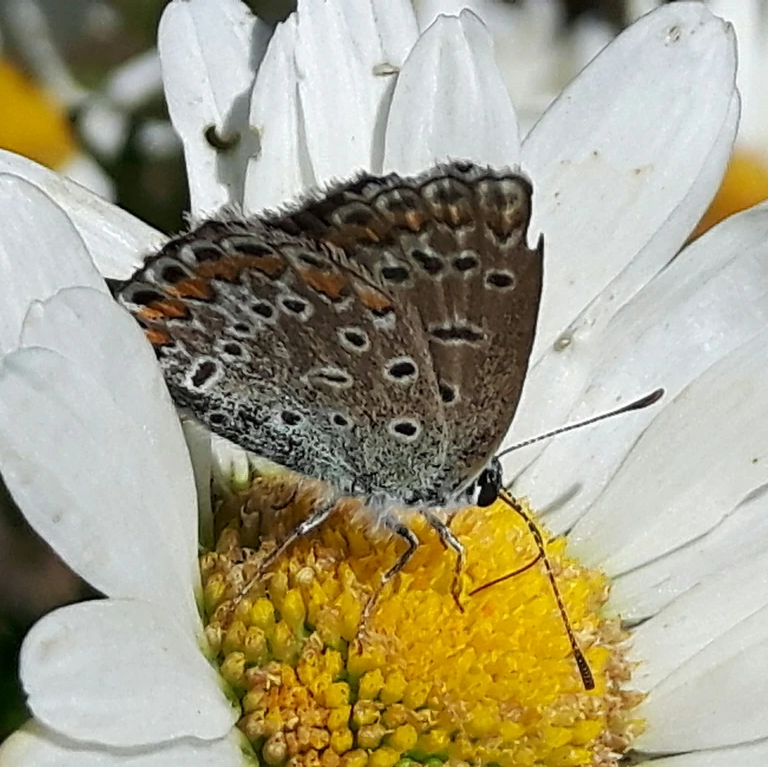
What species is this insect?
Polyommatus icarus
